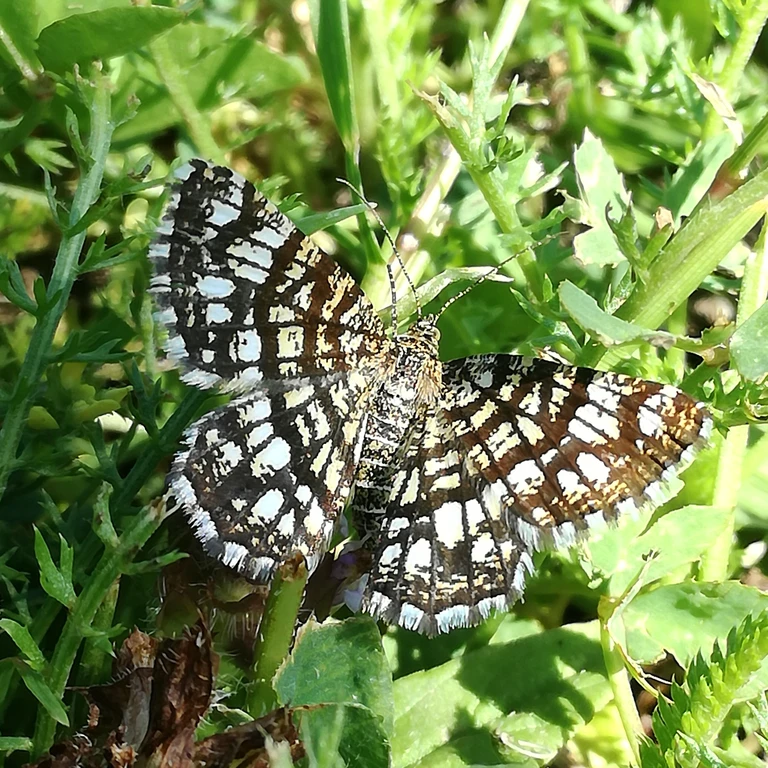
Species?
Chiasmia clathrata
